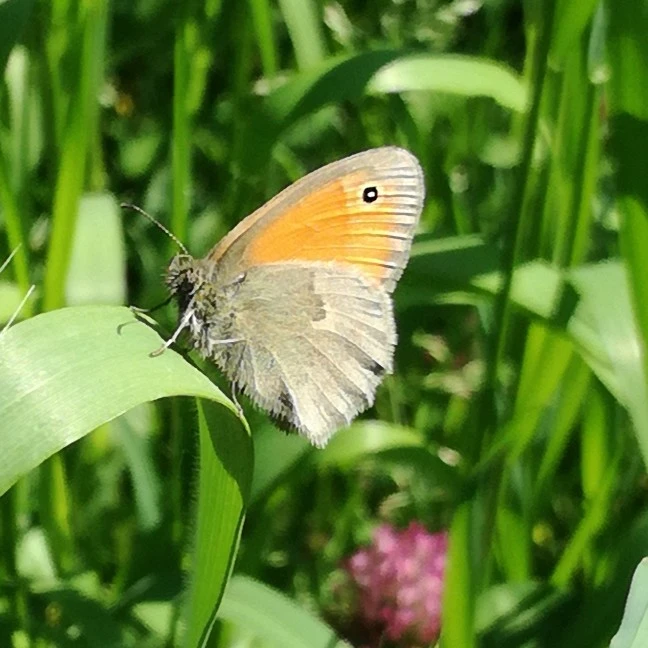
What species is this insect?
Coenonympha pamphilus
